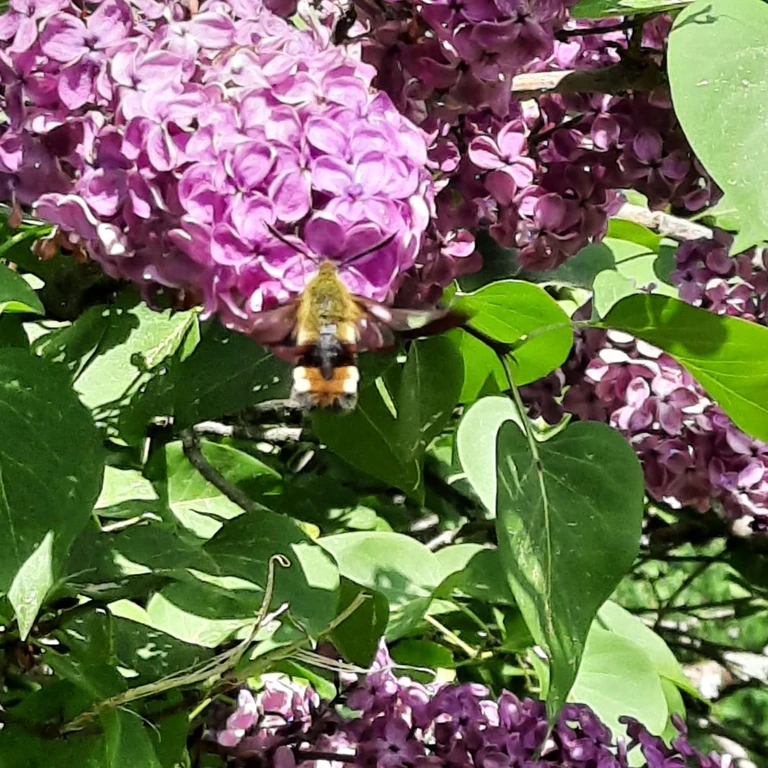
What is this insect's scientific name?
Hemaris fuciformis
